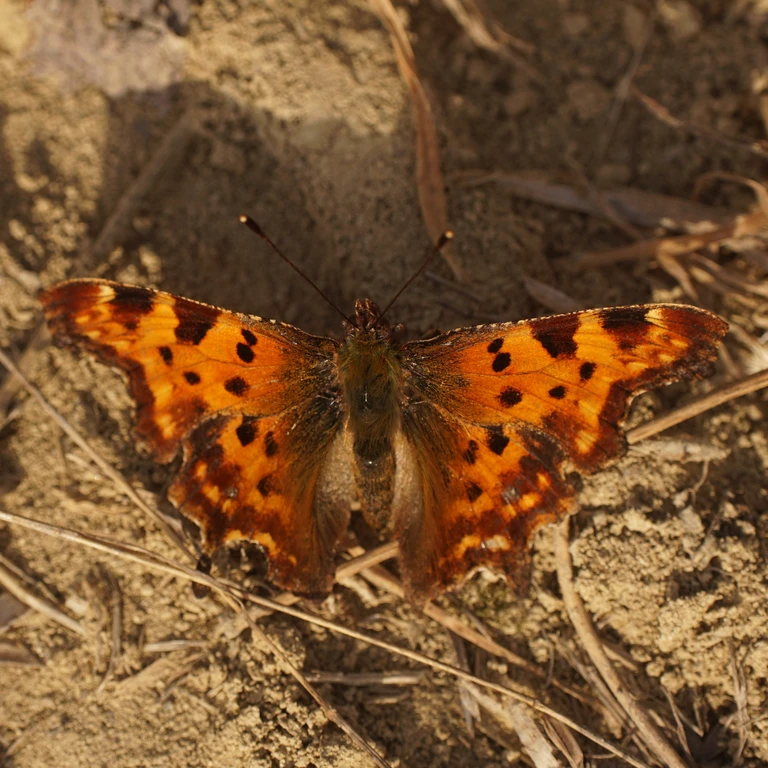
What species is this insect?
Polygonia c-album
